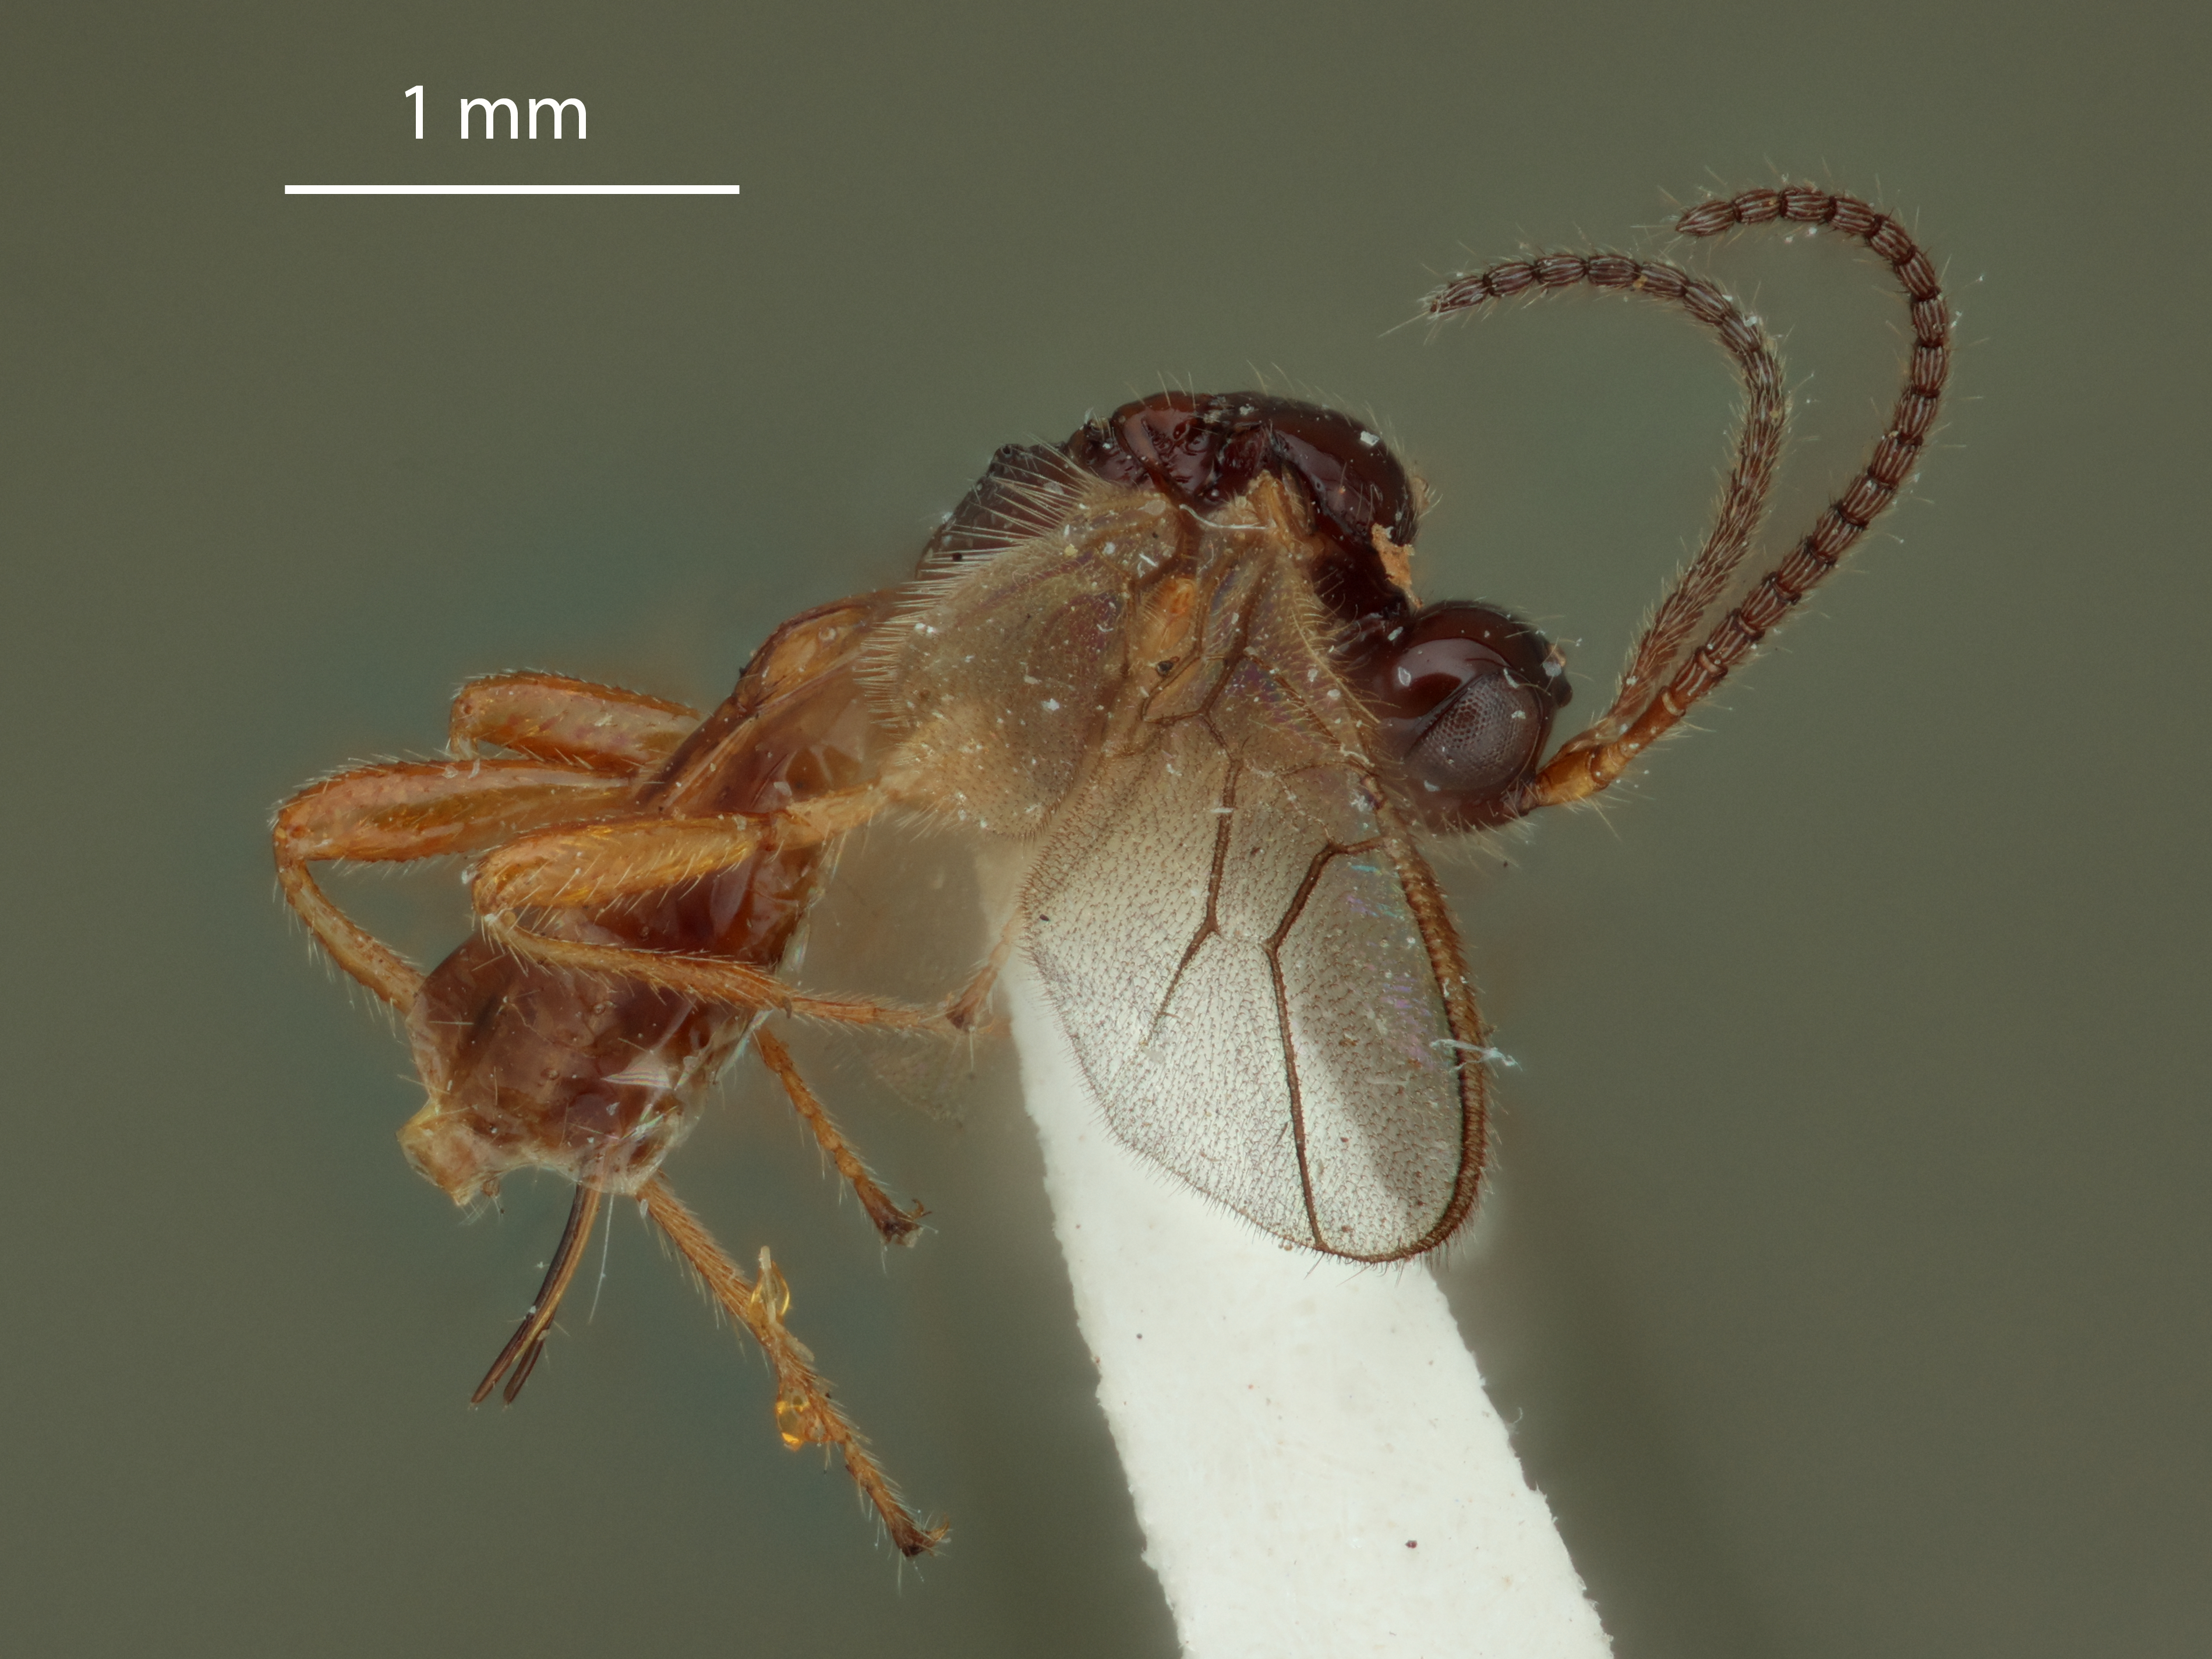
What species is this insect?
Aspilota shannoni
